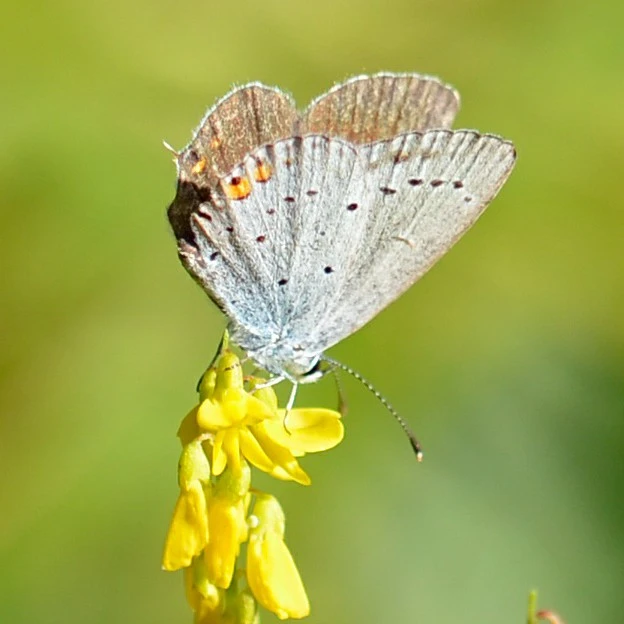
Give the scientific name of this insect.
Cupido argiades (also Elkalyce argiades)
